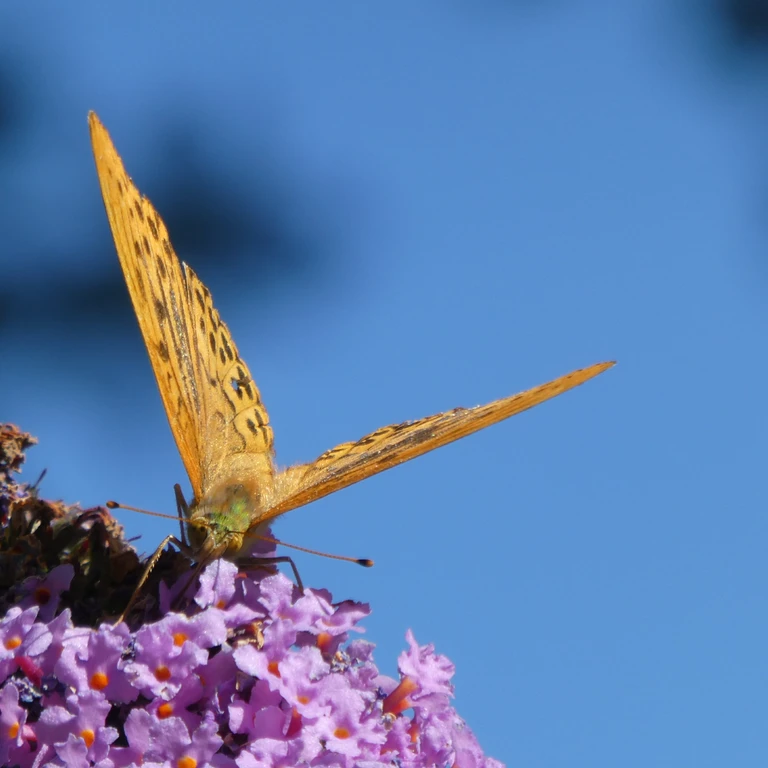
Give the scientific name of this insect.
Argynnis paphia
